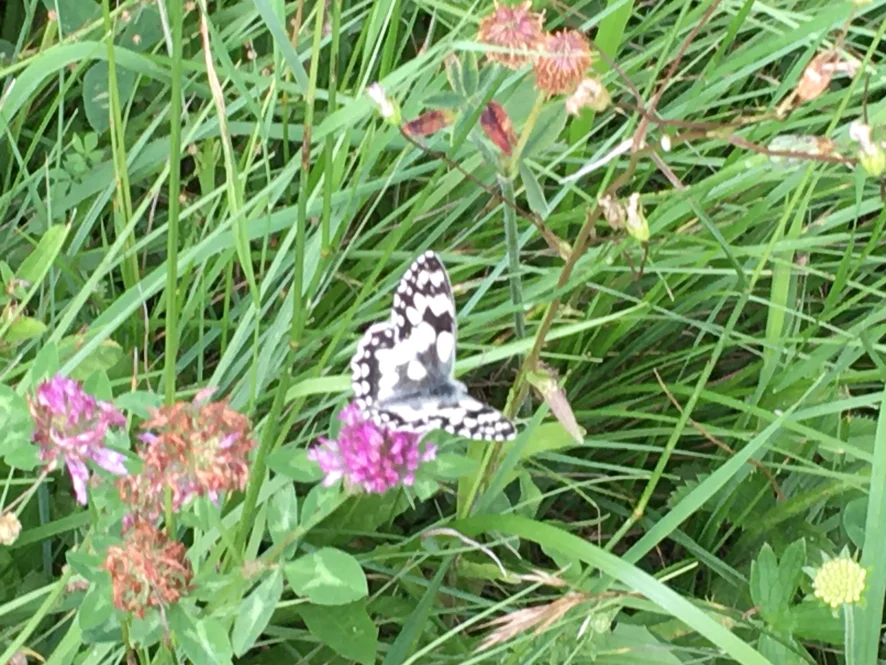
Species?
Melanargia galathea
